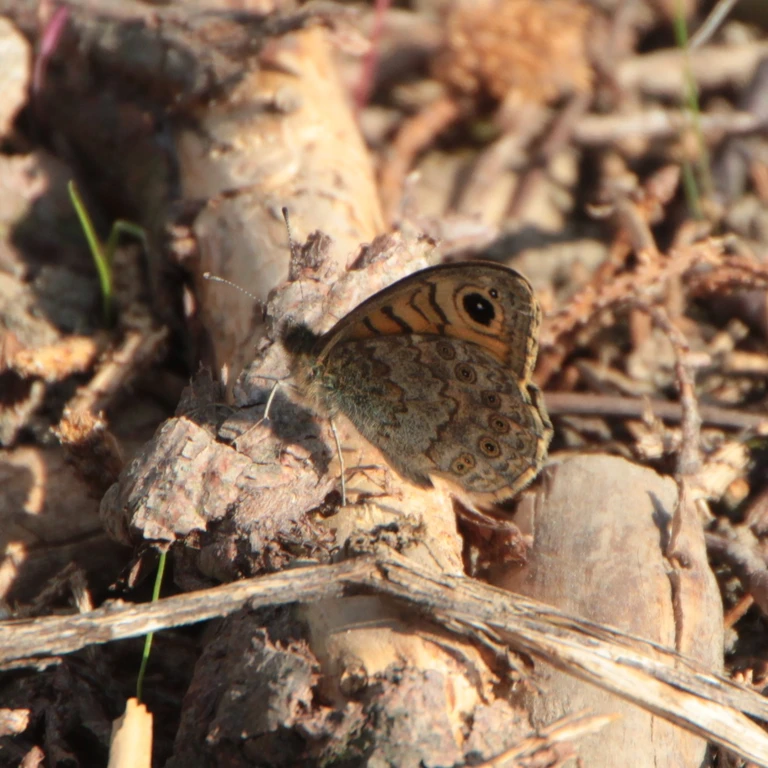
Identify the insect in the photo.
Lasiommata megera (also Pararge megera)
